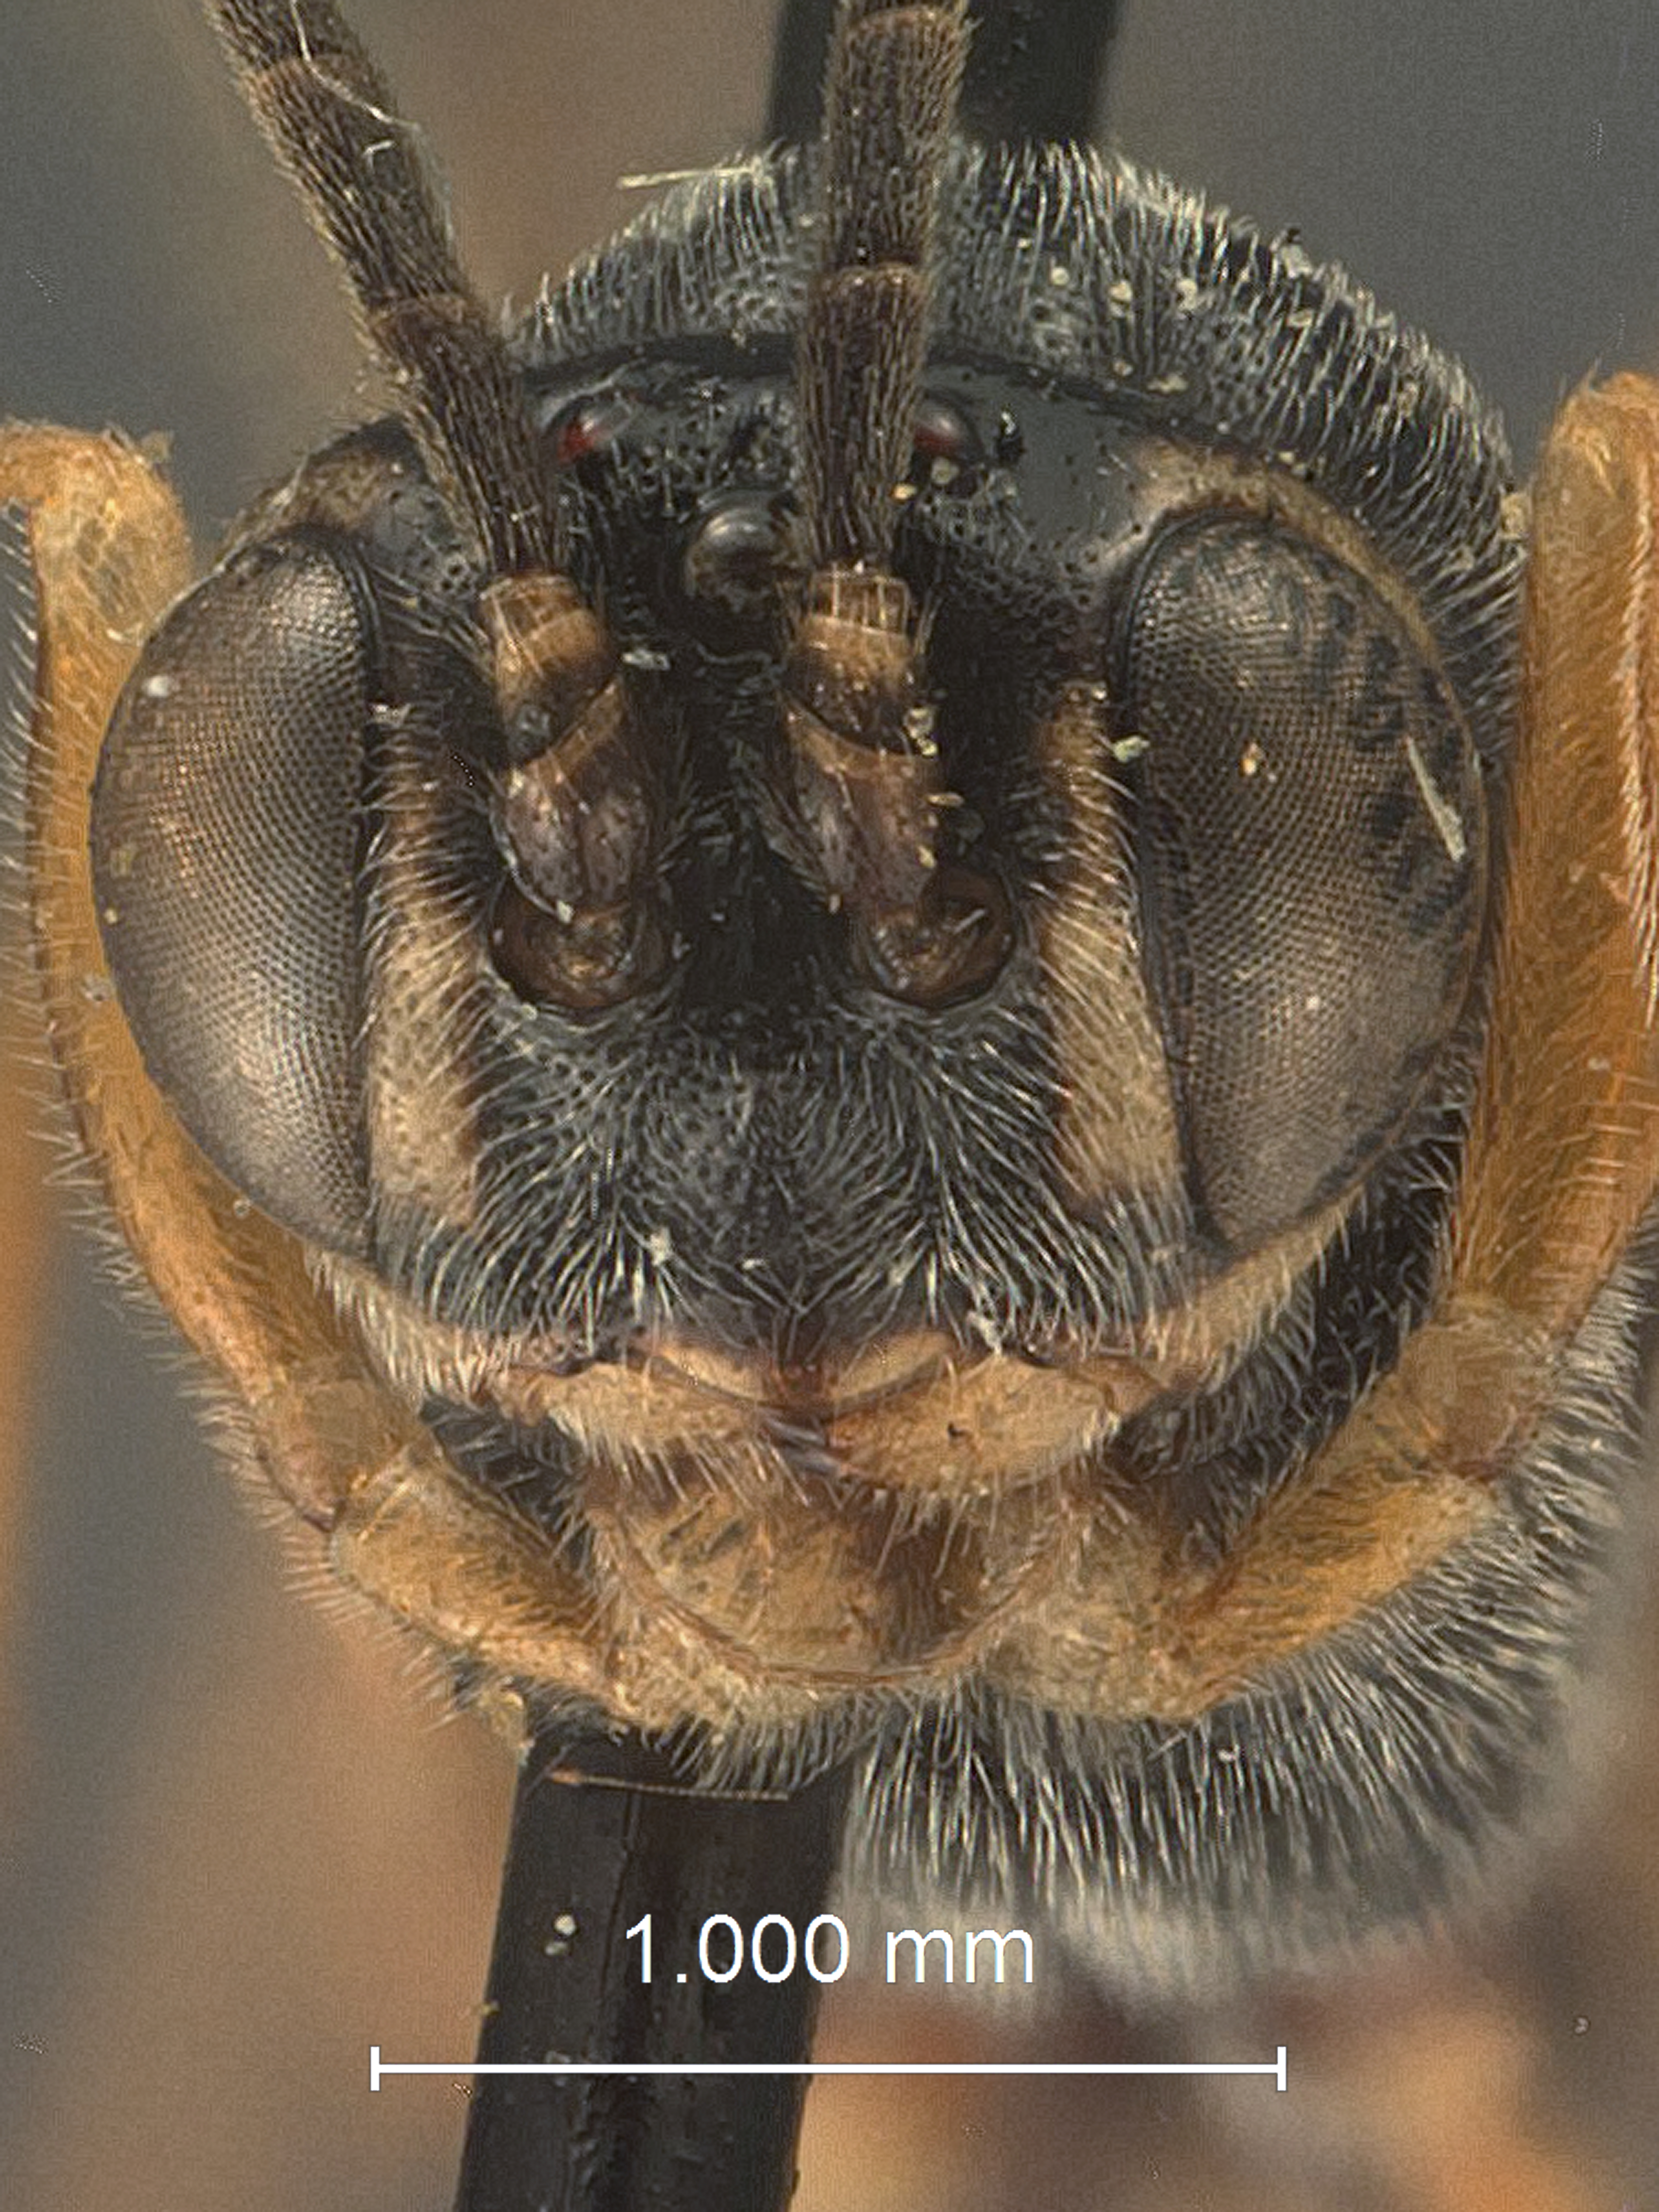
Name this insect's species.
Cremastus chrysobothridis
